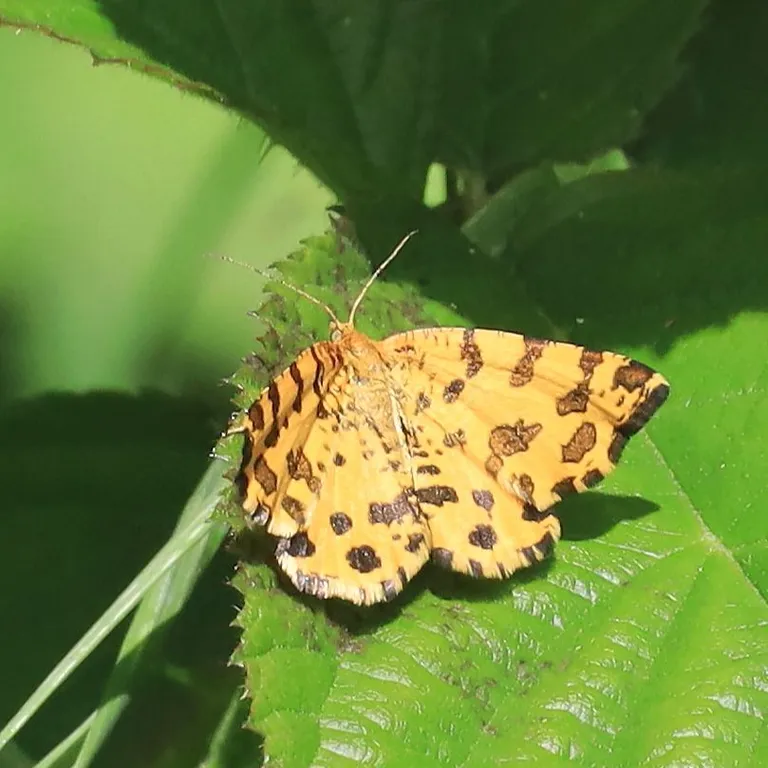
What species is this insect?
Pseudopanthera macularia
